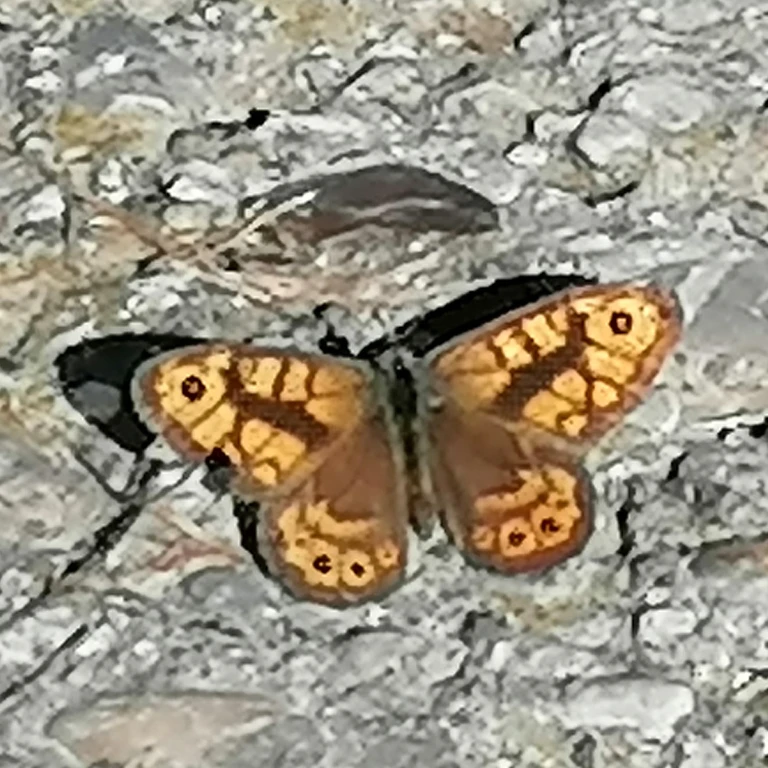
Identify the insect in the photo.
Lasiommata megera (also Pararge megera)
